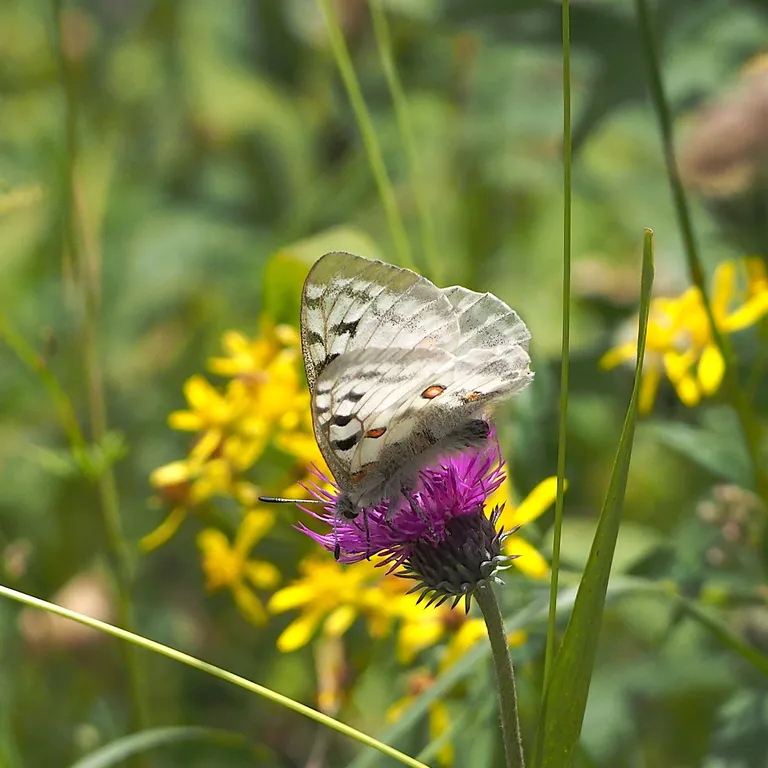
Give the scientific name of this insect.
Parnassius apollo
